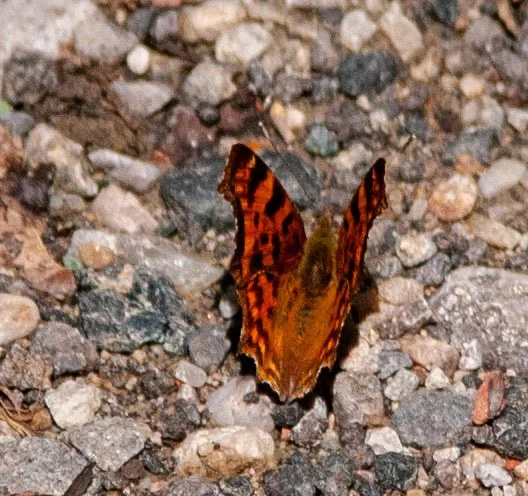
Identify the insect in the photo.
Polygonia c-album
